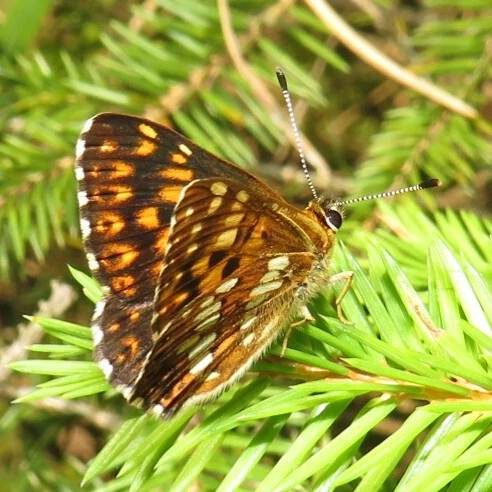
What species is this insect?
Hamearis lucina
